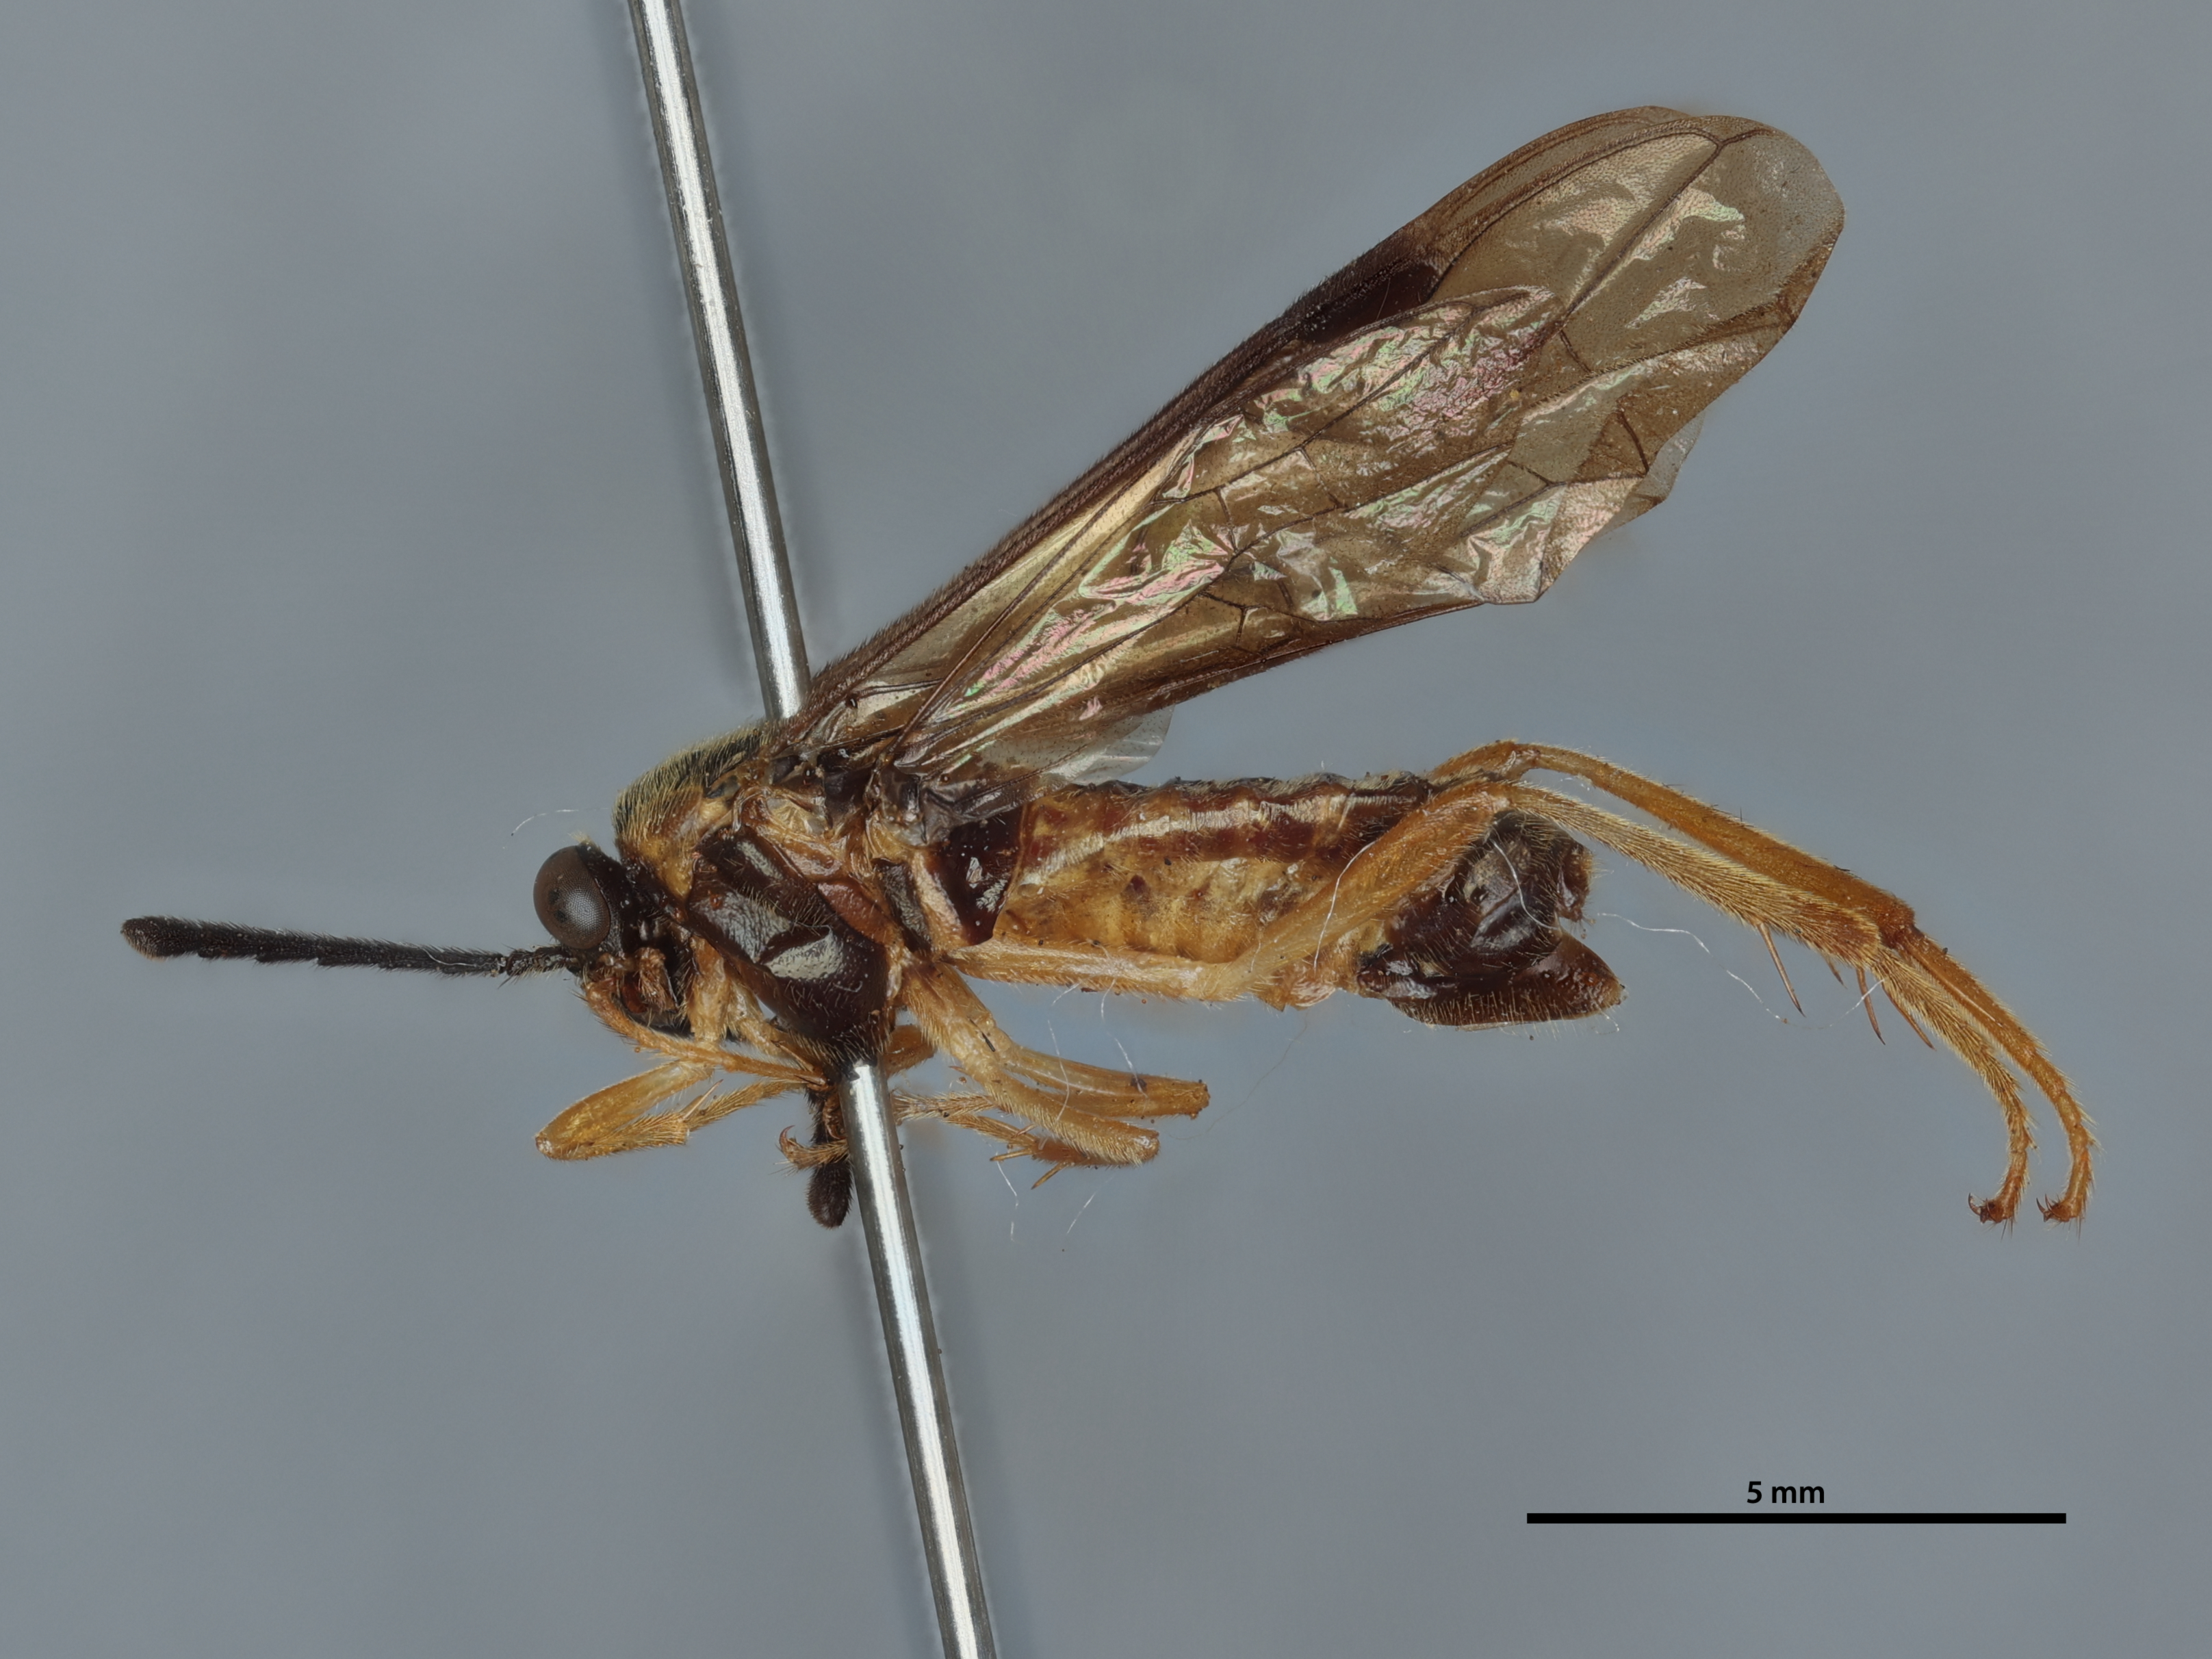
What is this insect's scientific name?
Lagideus kolonus
